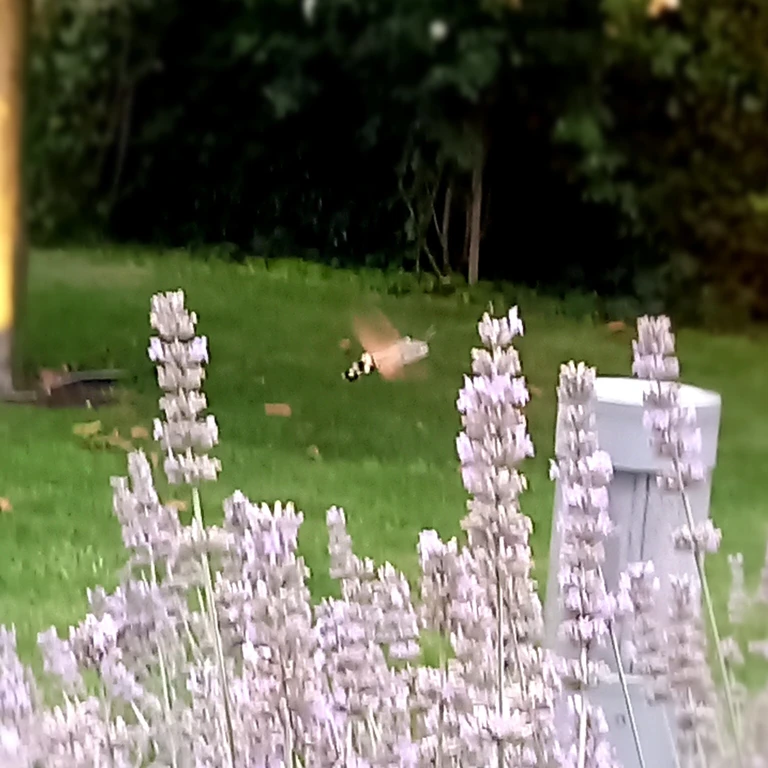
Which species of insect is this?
Macroglossum stellatarum
